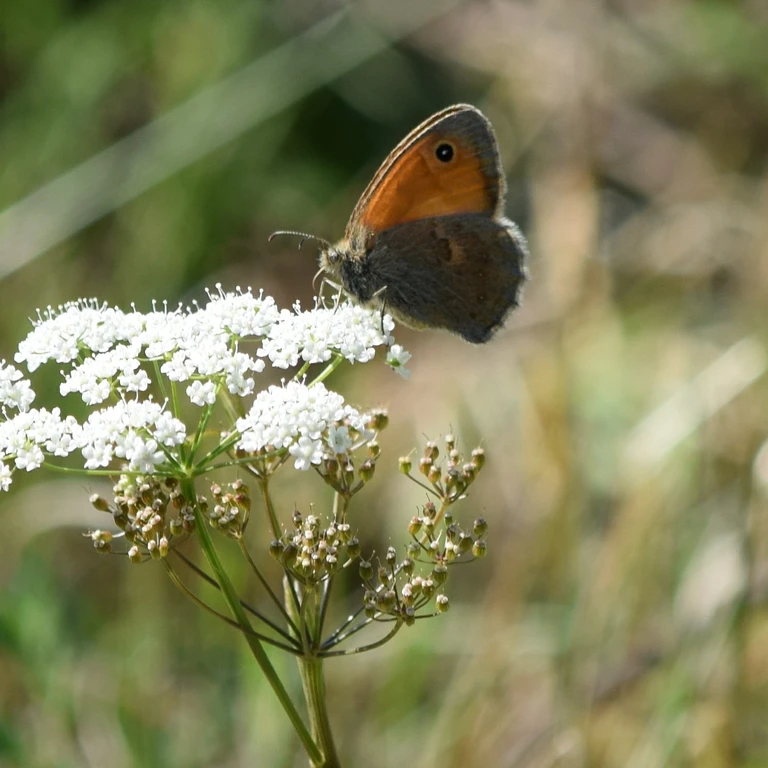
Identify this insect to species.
Coenonympha pamphilus
